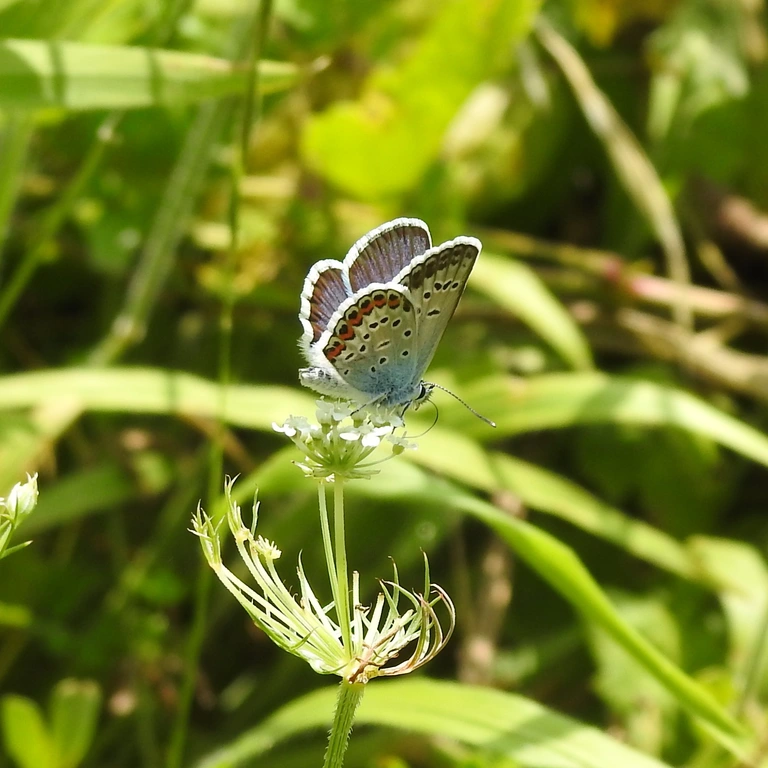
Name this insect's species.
Plebejus argus
